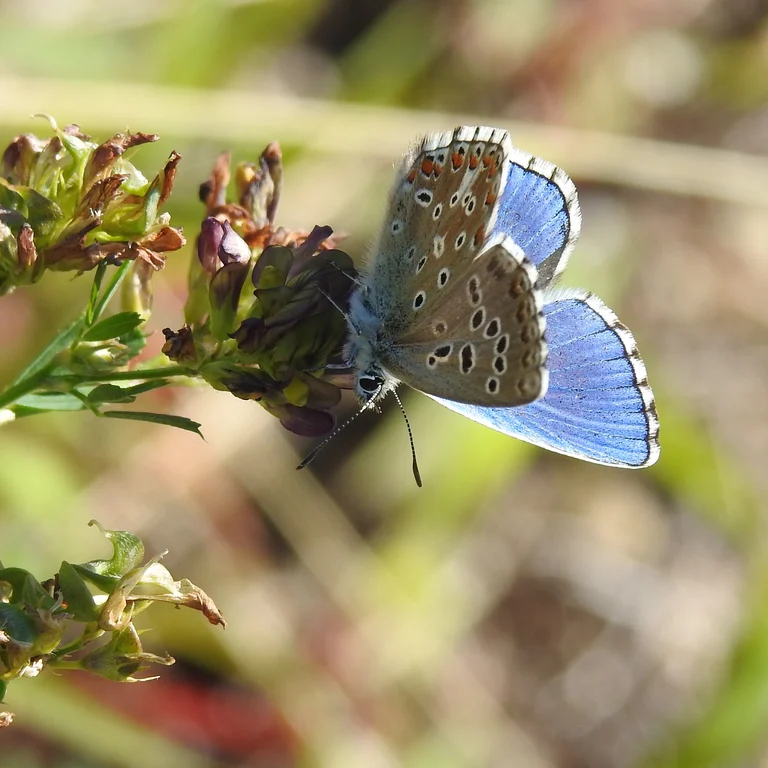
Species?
Lysandra bellargus
